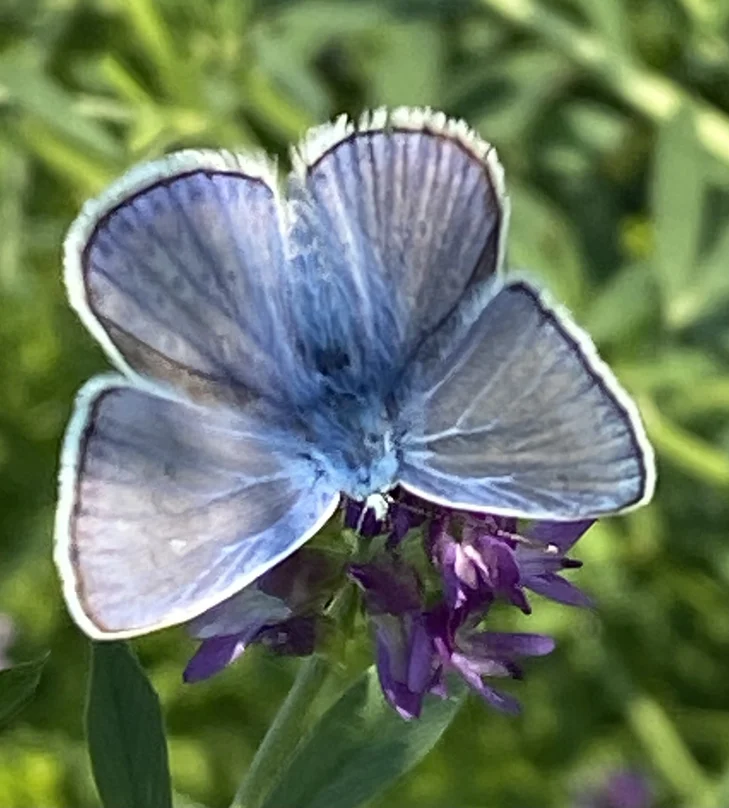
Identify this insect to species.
Polyommatus icarus
